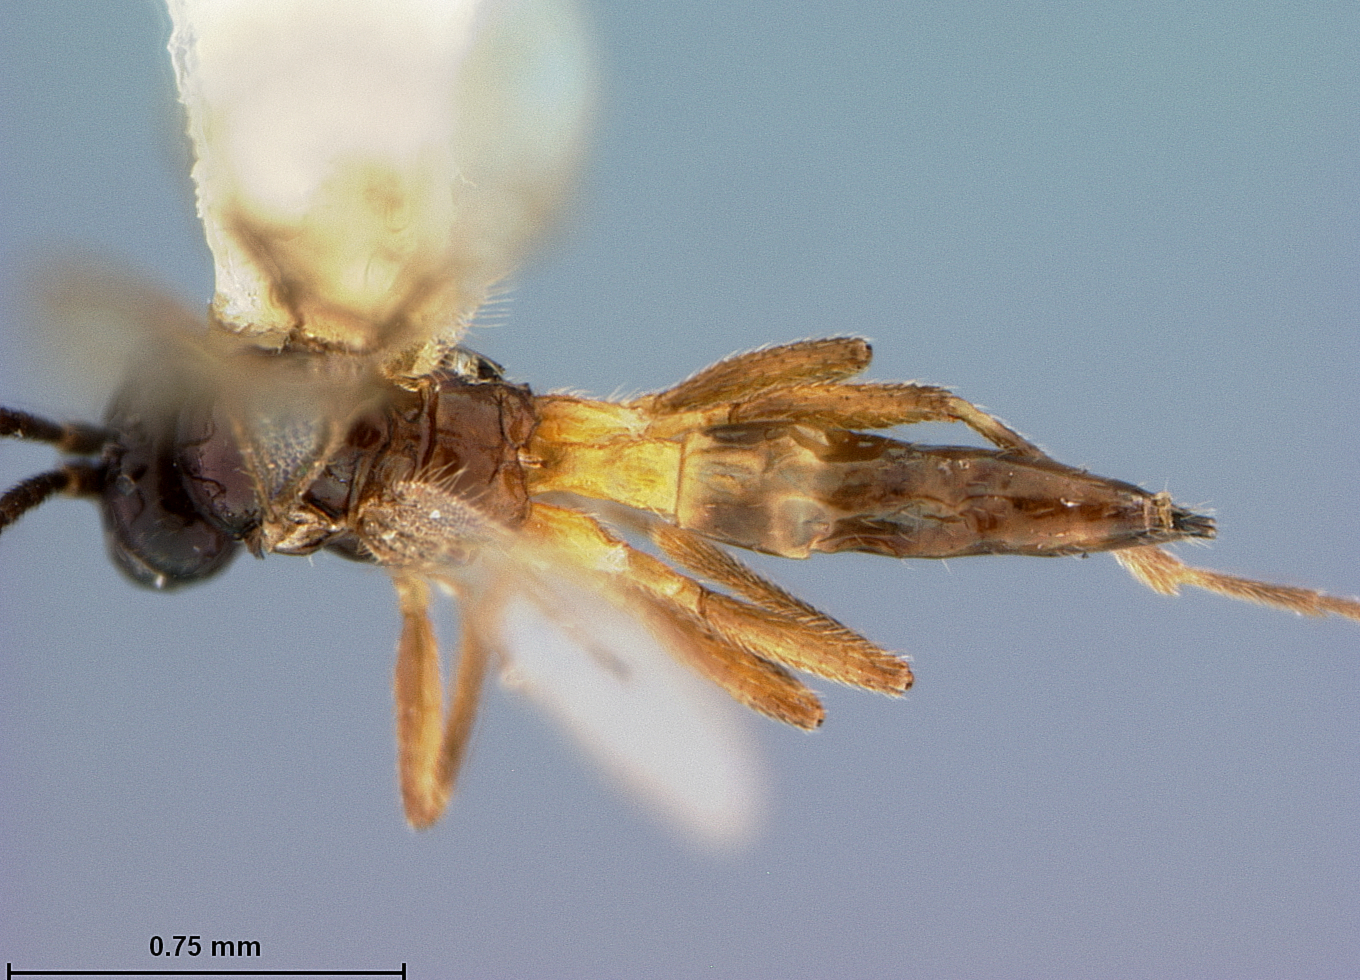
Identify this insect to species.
Aphidius alius
